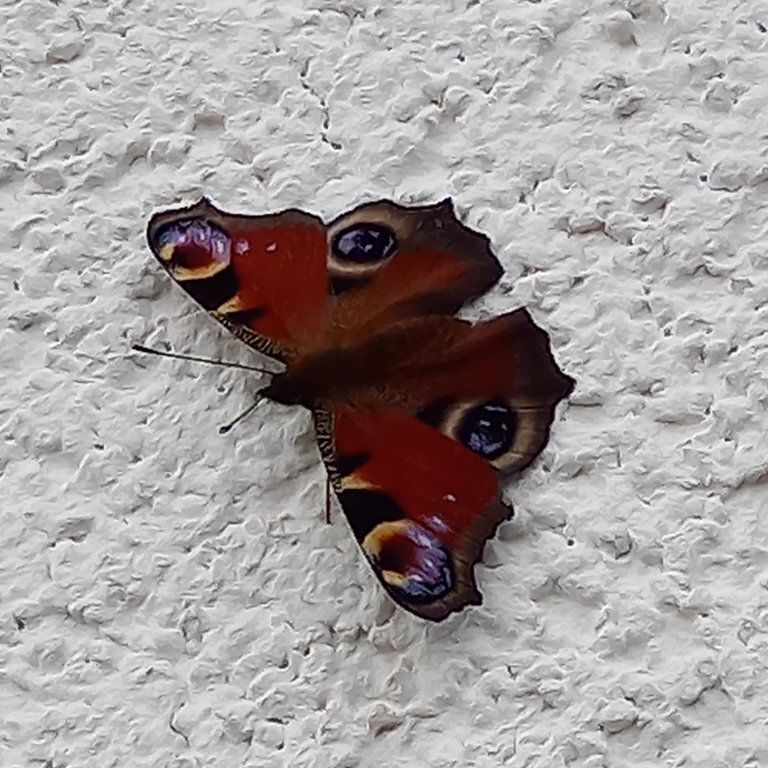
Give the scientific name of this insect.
Aglais io
